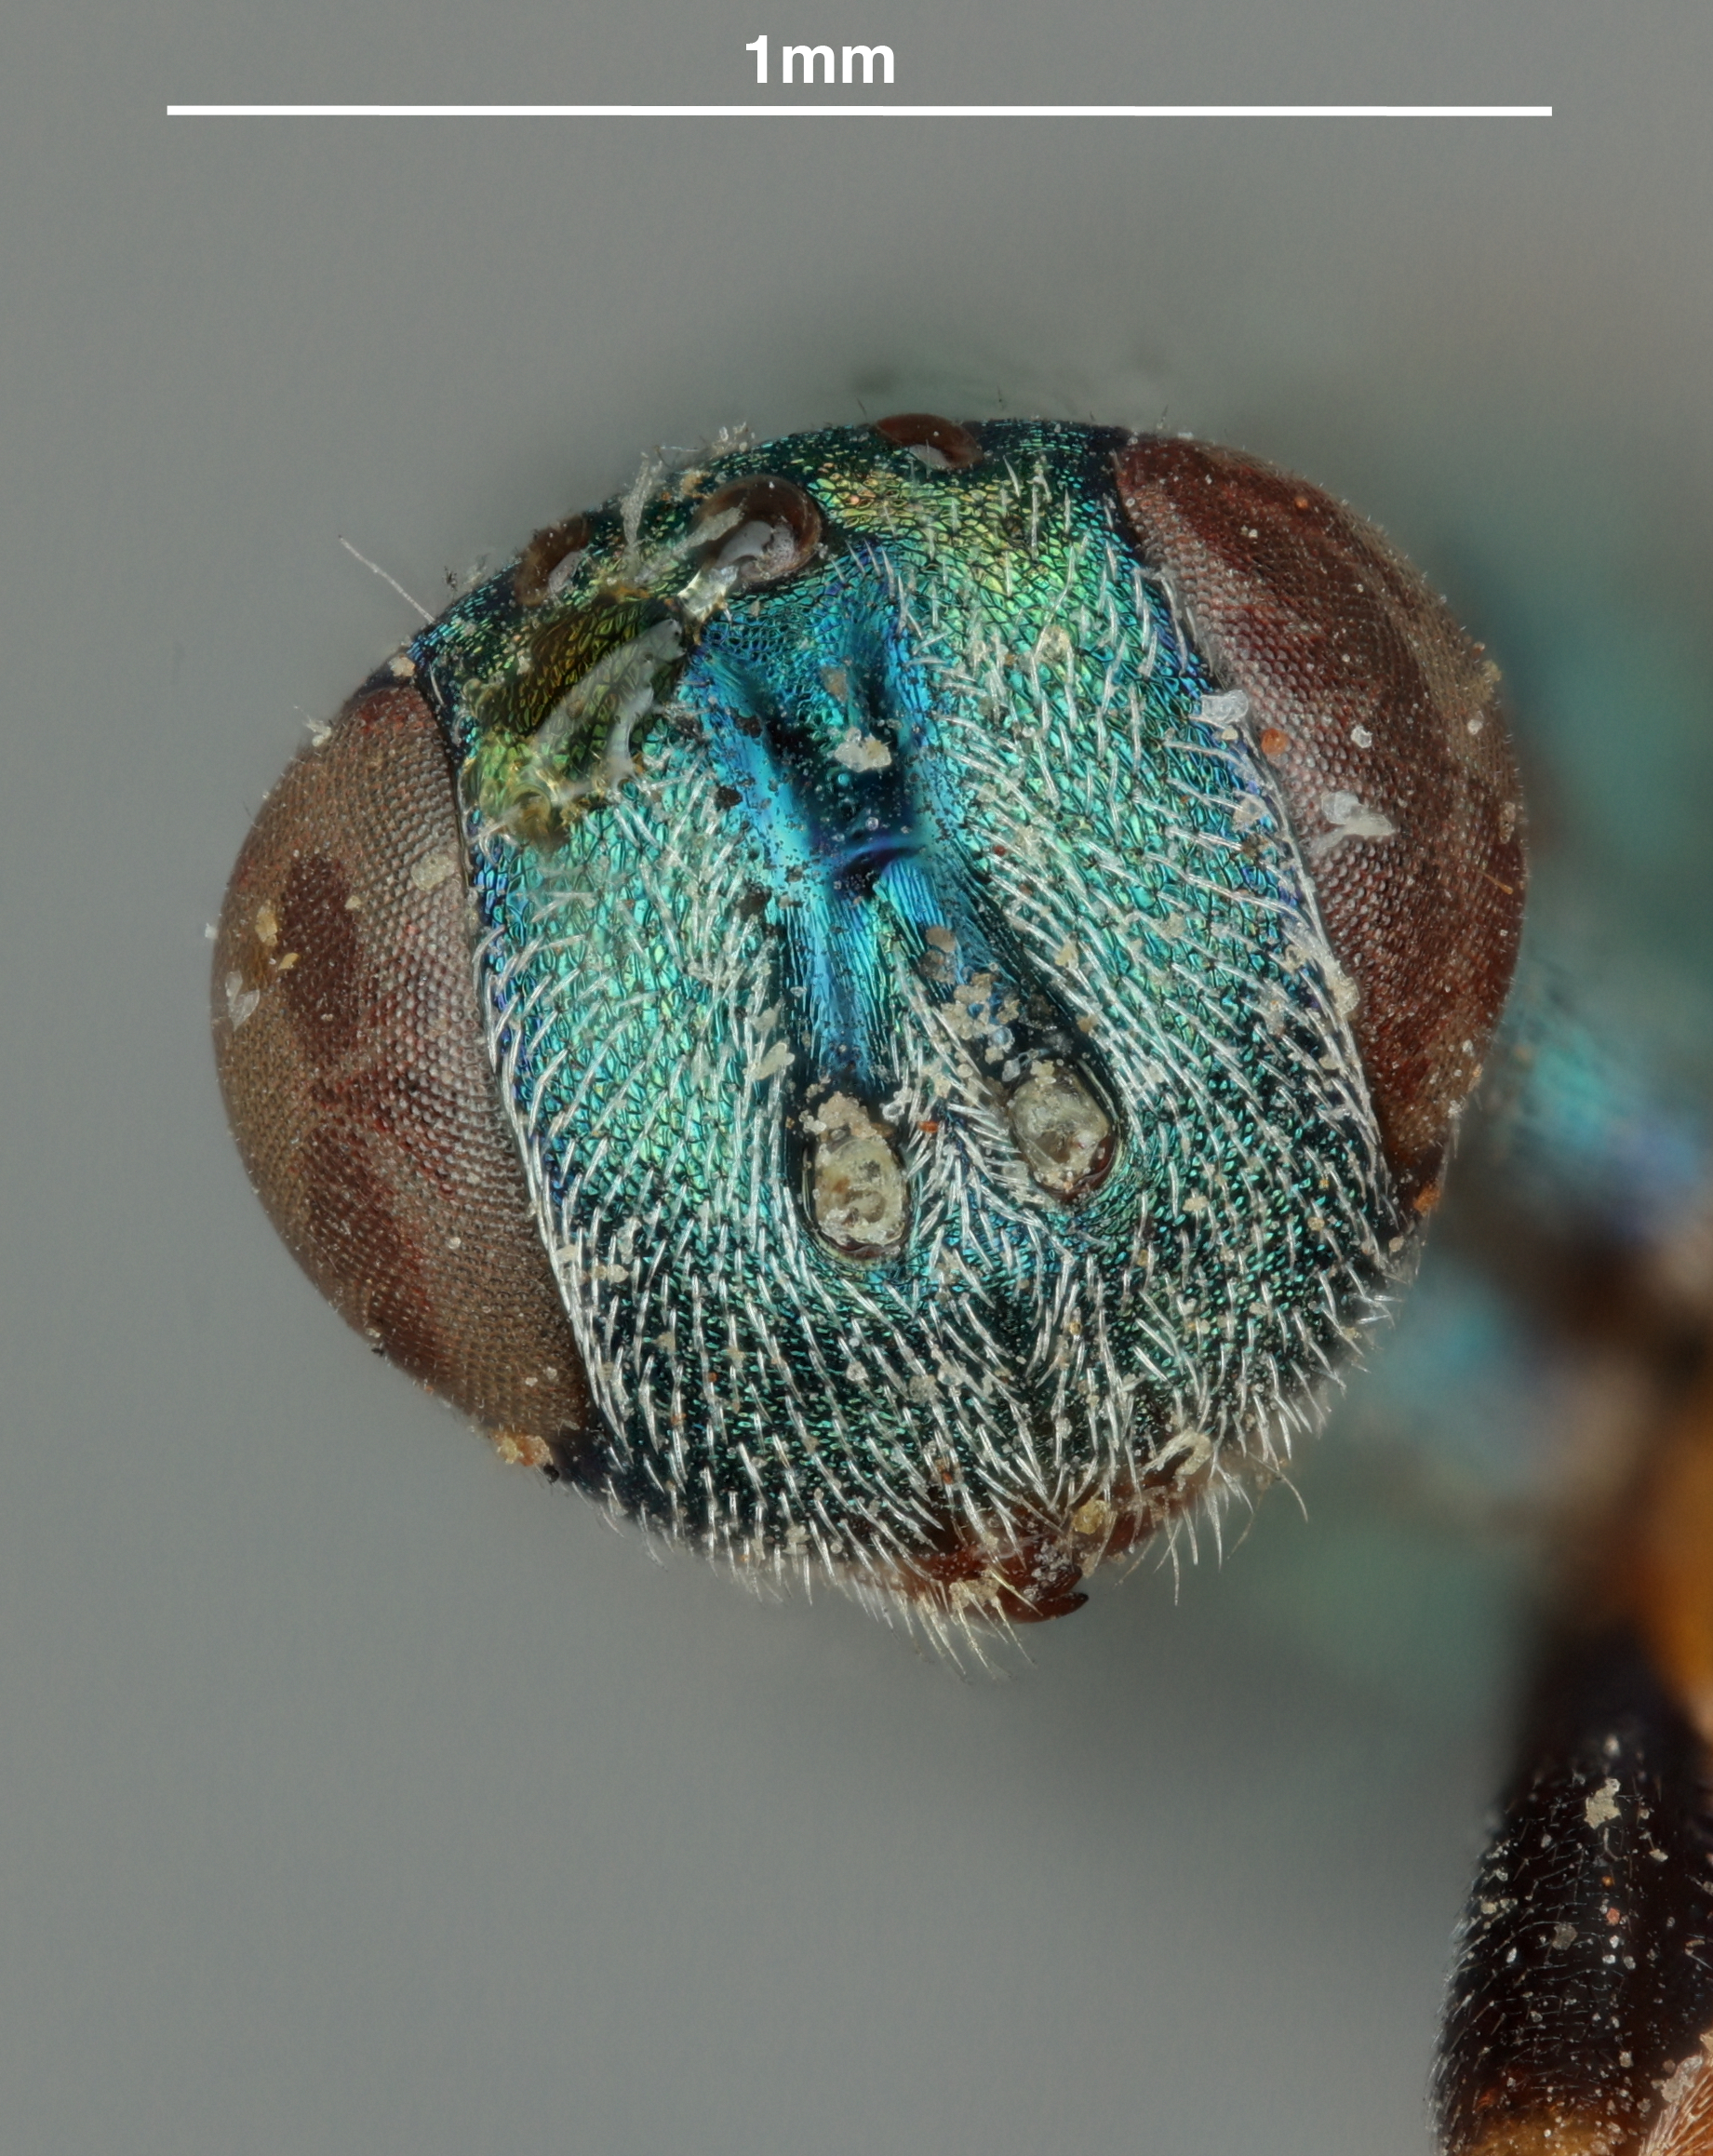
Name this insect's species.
Perissocentrus bruchi
